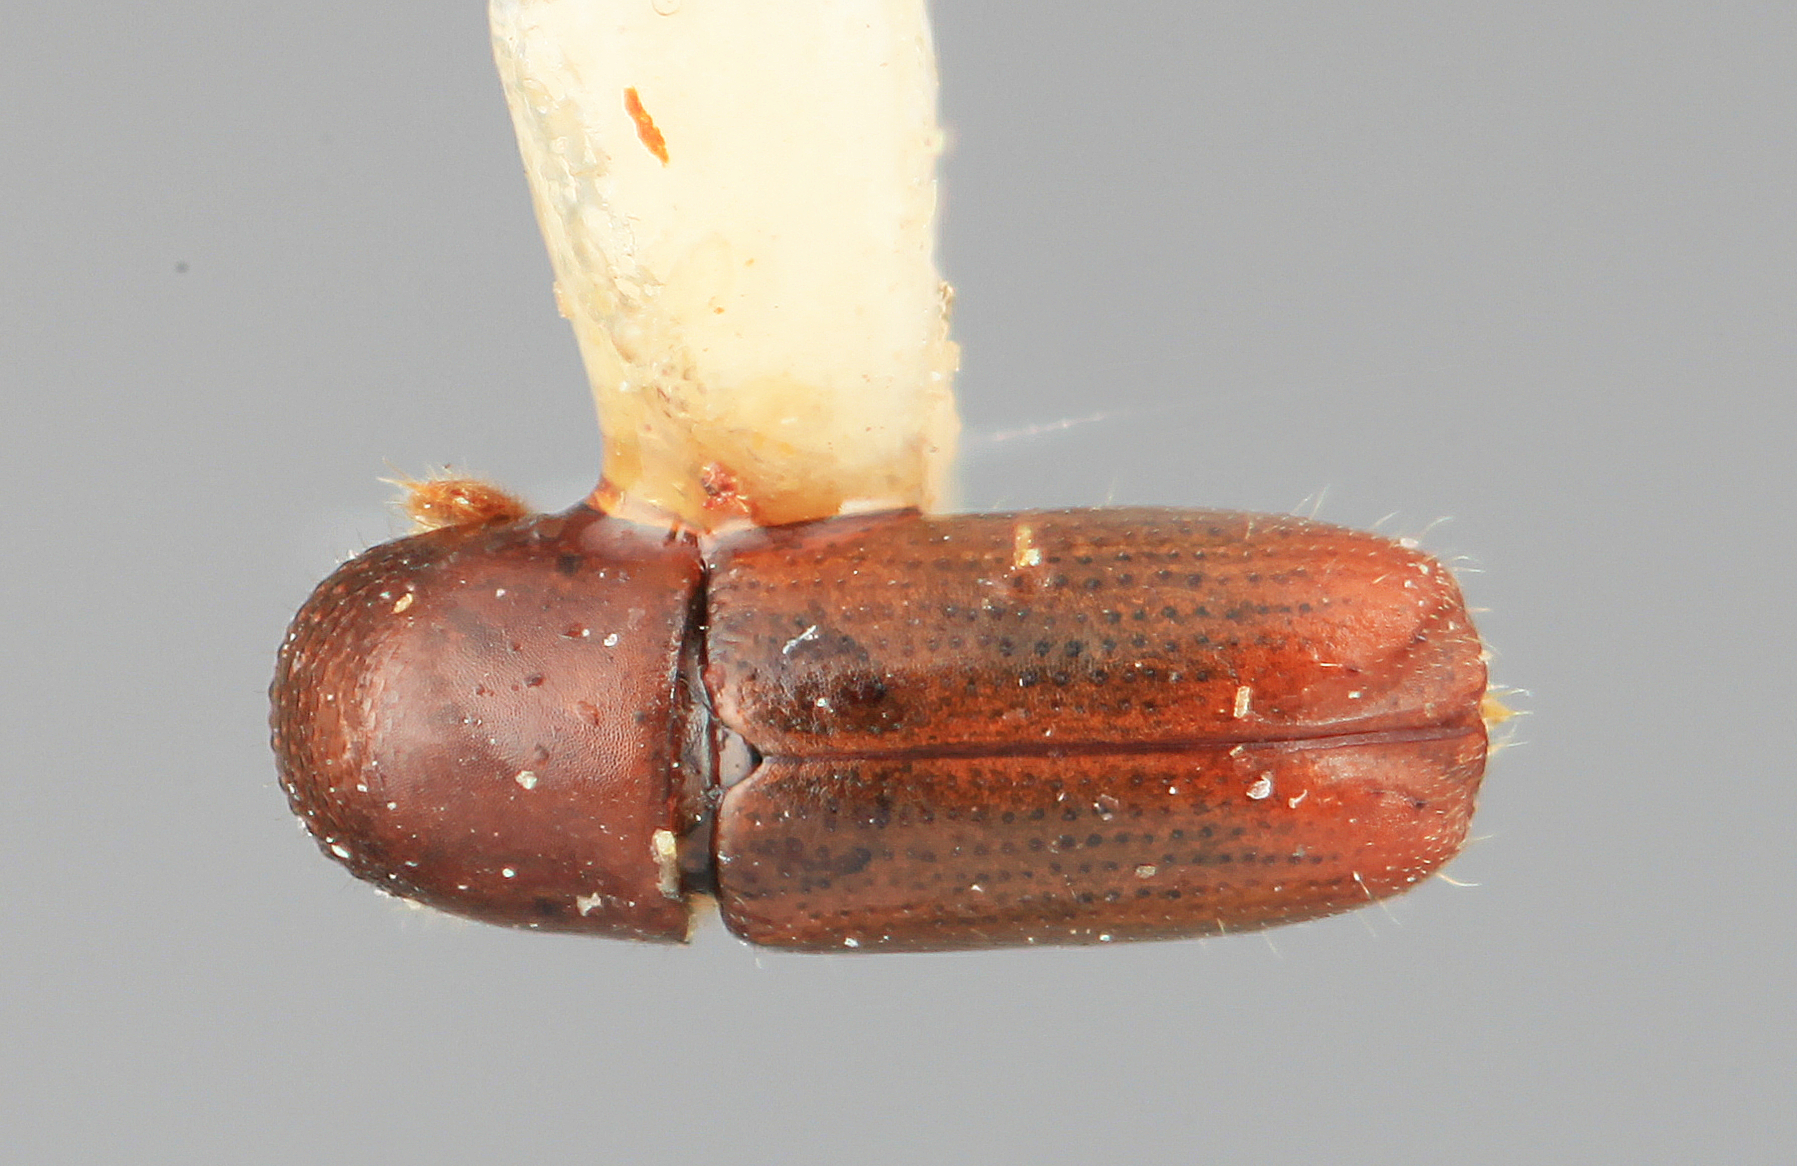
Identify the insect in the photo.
Microcorthylus inermis
